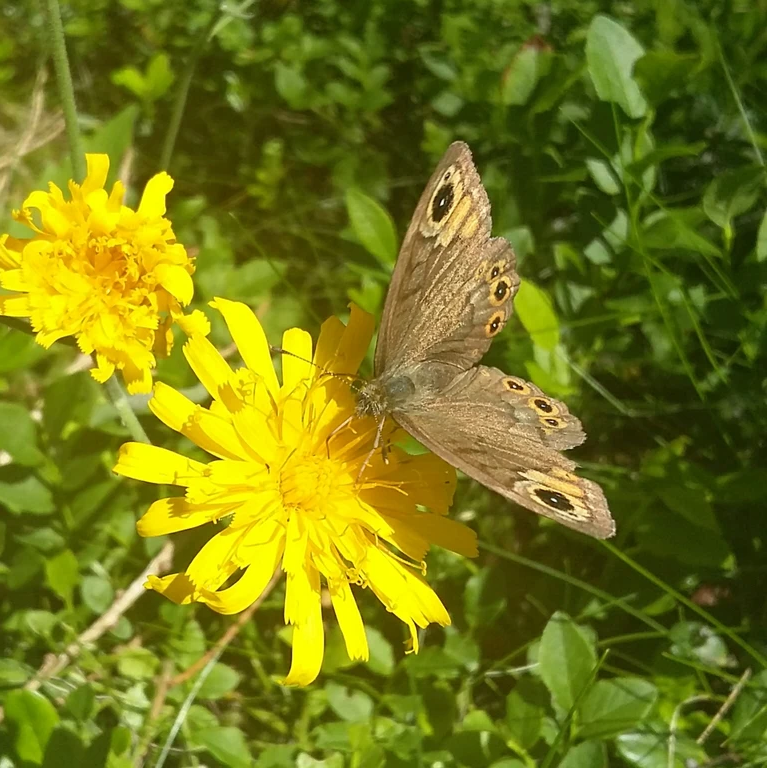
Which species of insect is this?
Lasiommata petropolitana (also Pararge petropolitana)
